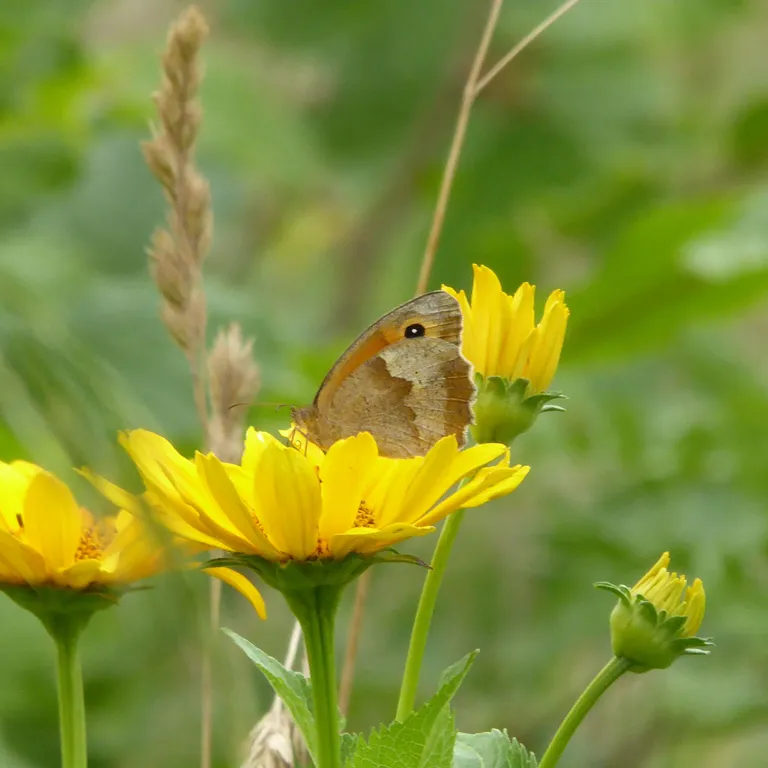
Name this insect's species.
Maniola jurtina
